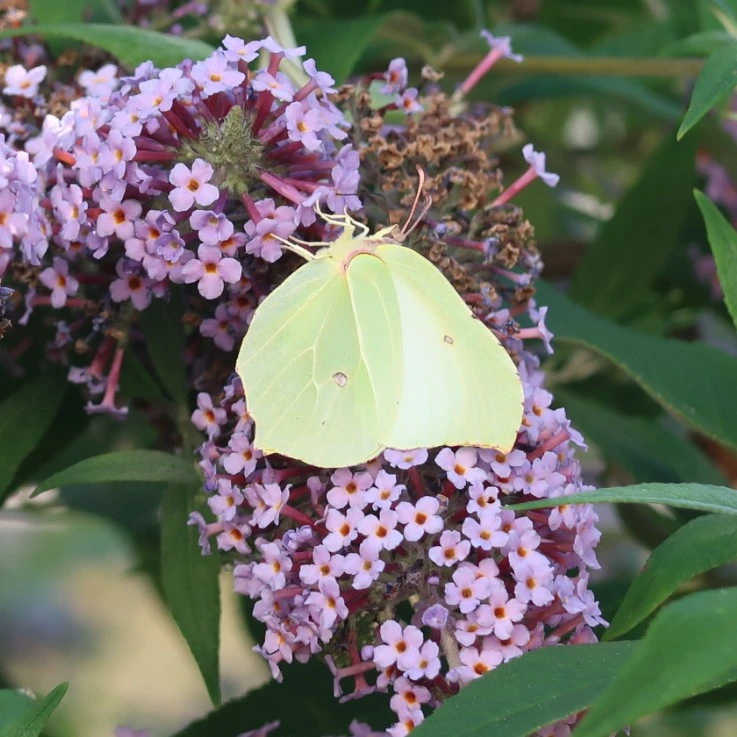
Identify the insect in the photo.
Gonepteryx rhamni
